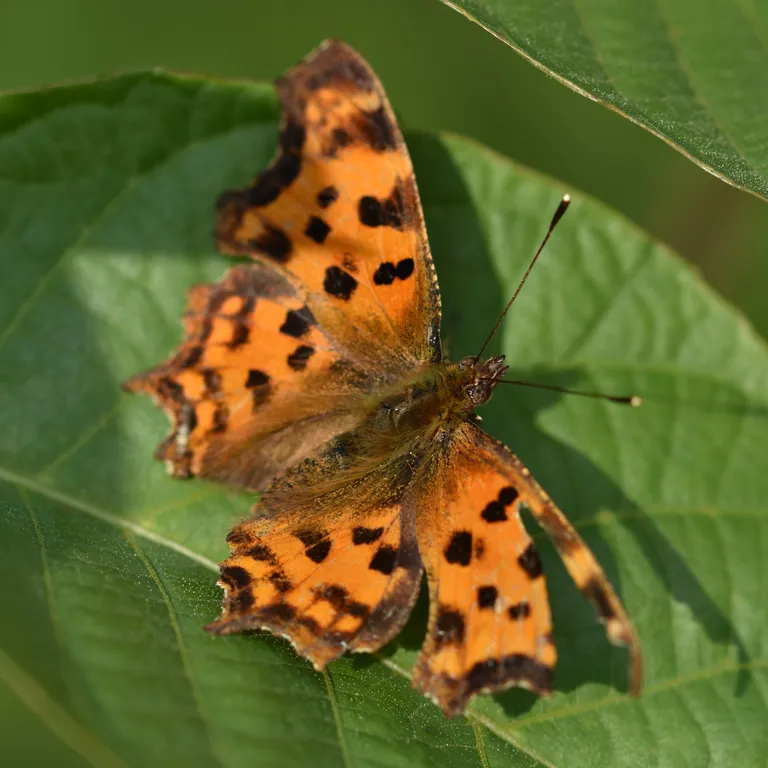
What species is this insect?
Polygonia c-album
